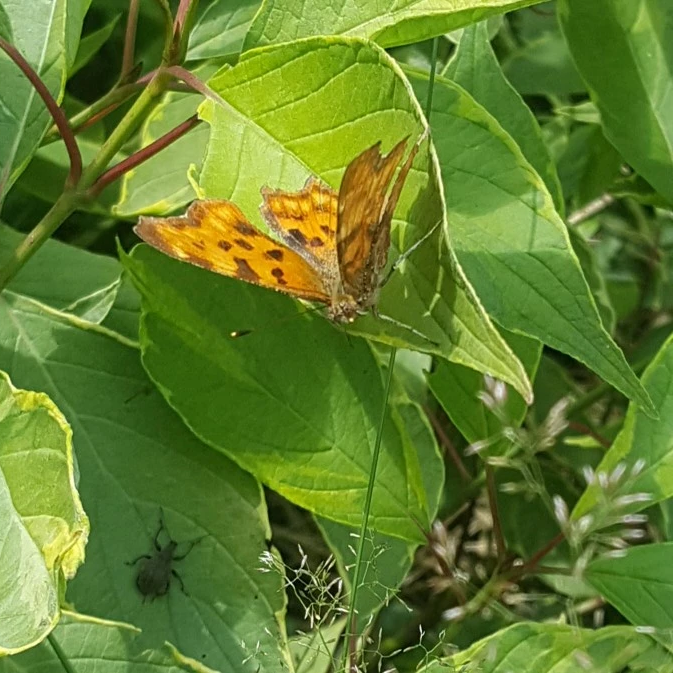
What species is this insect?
Polygonia c-album
